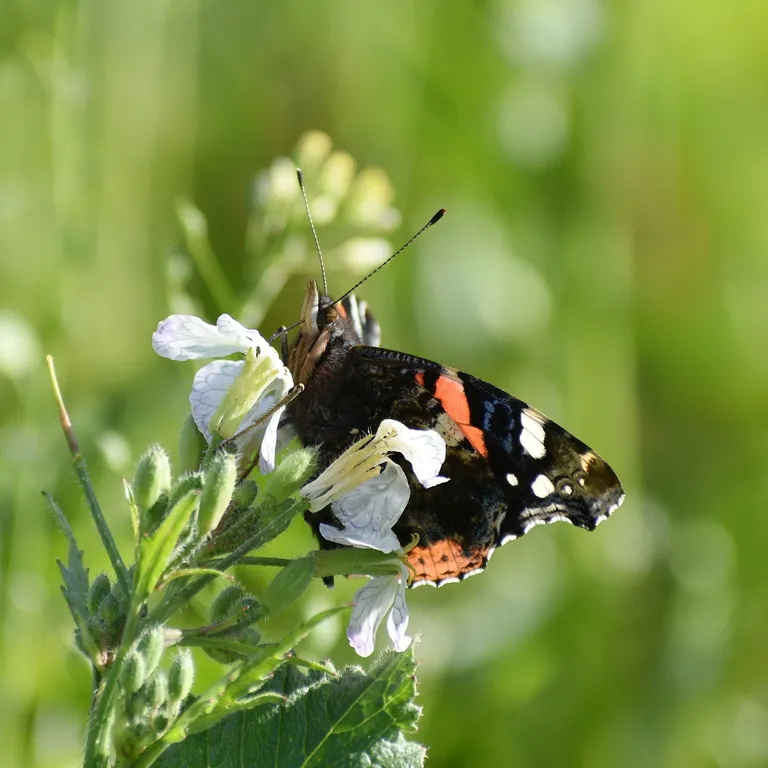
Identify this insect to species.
Vanessa atalanta
